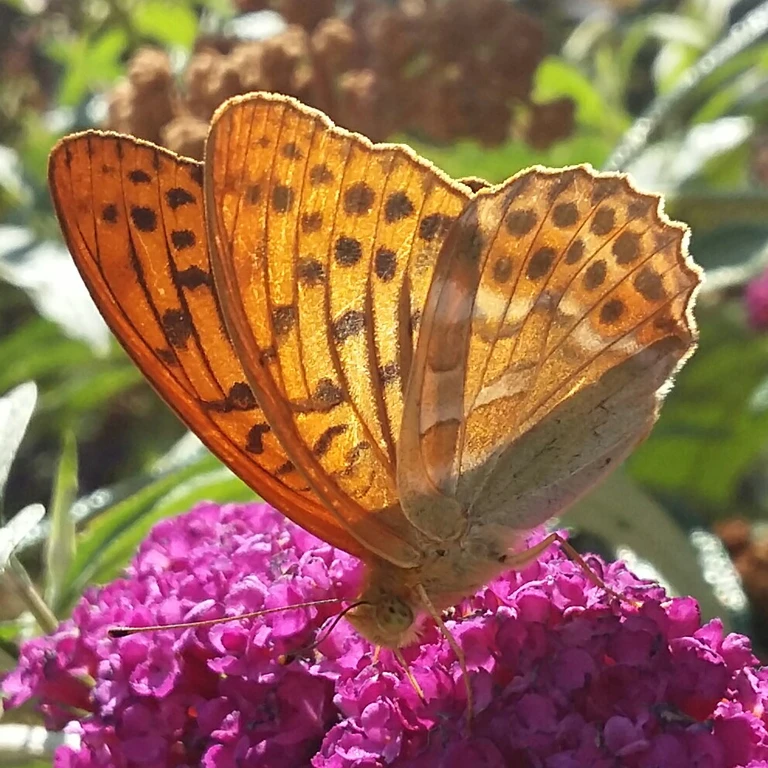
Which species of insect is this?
Argynnis paphia
